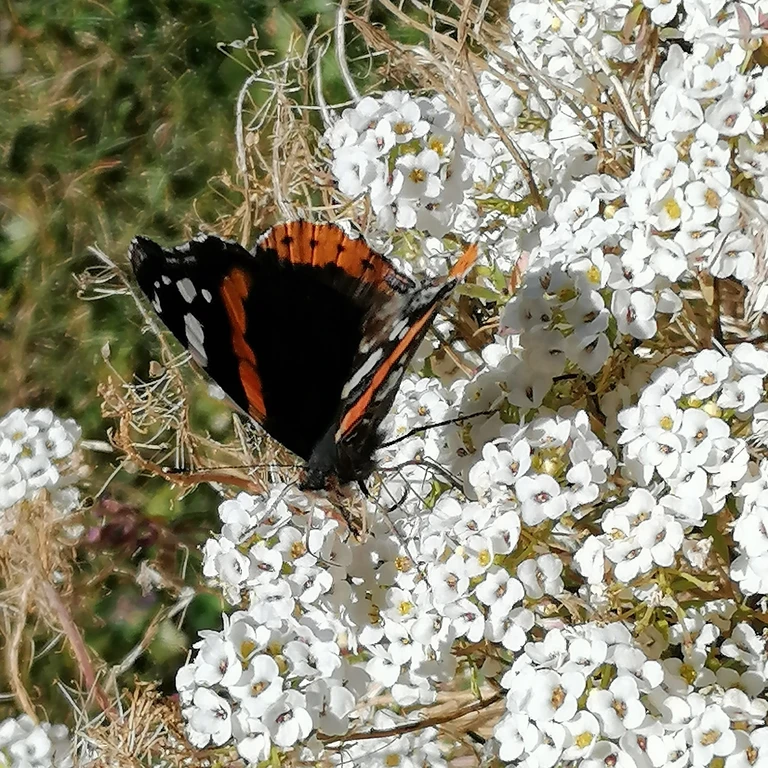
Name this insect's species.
Vanessa atalanta
